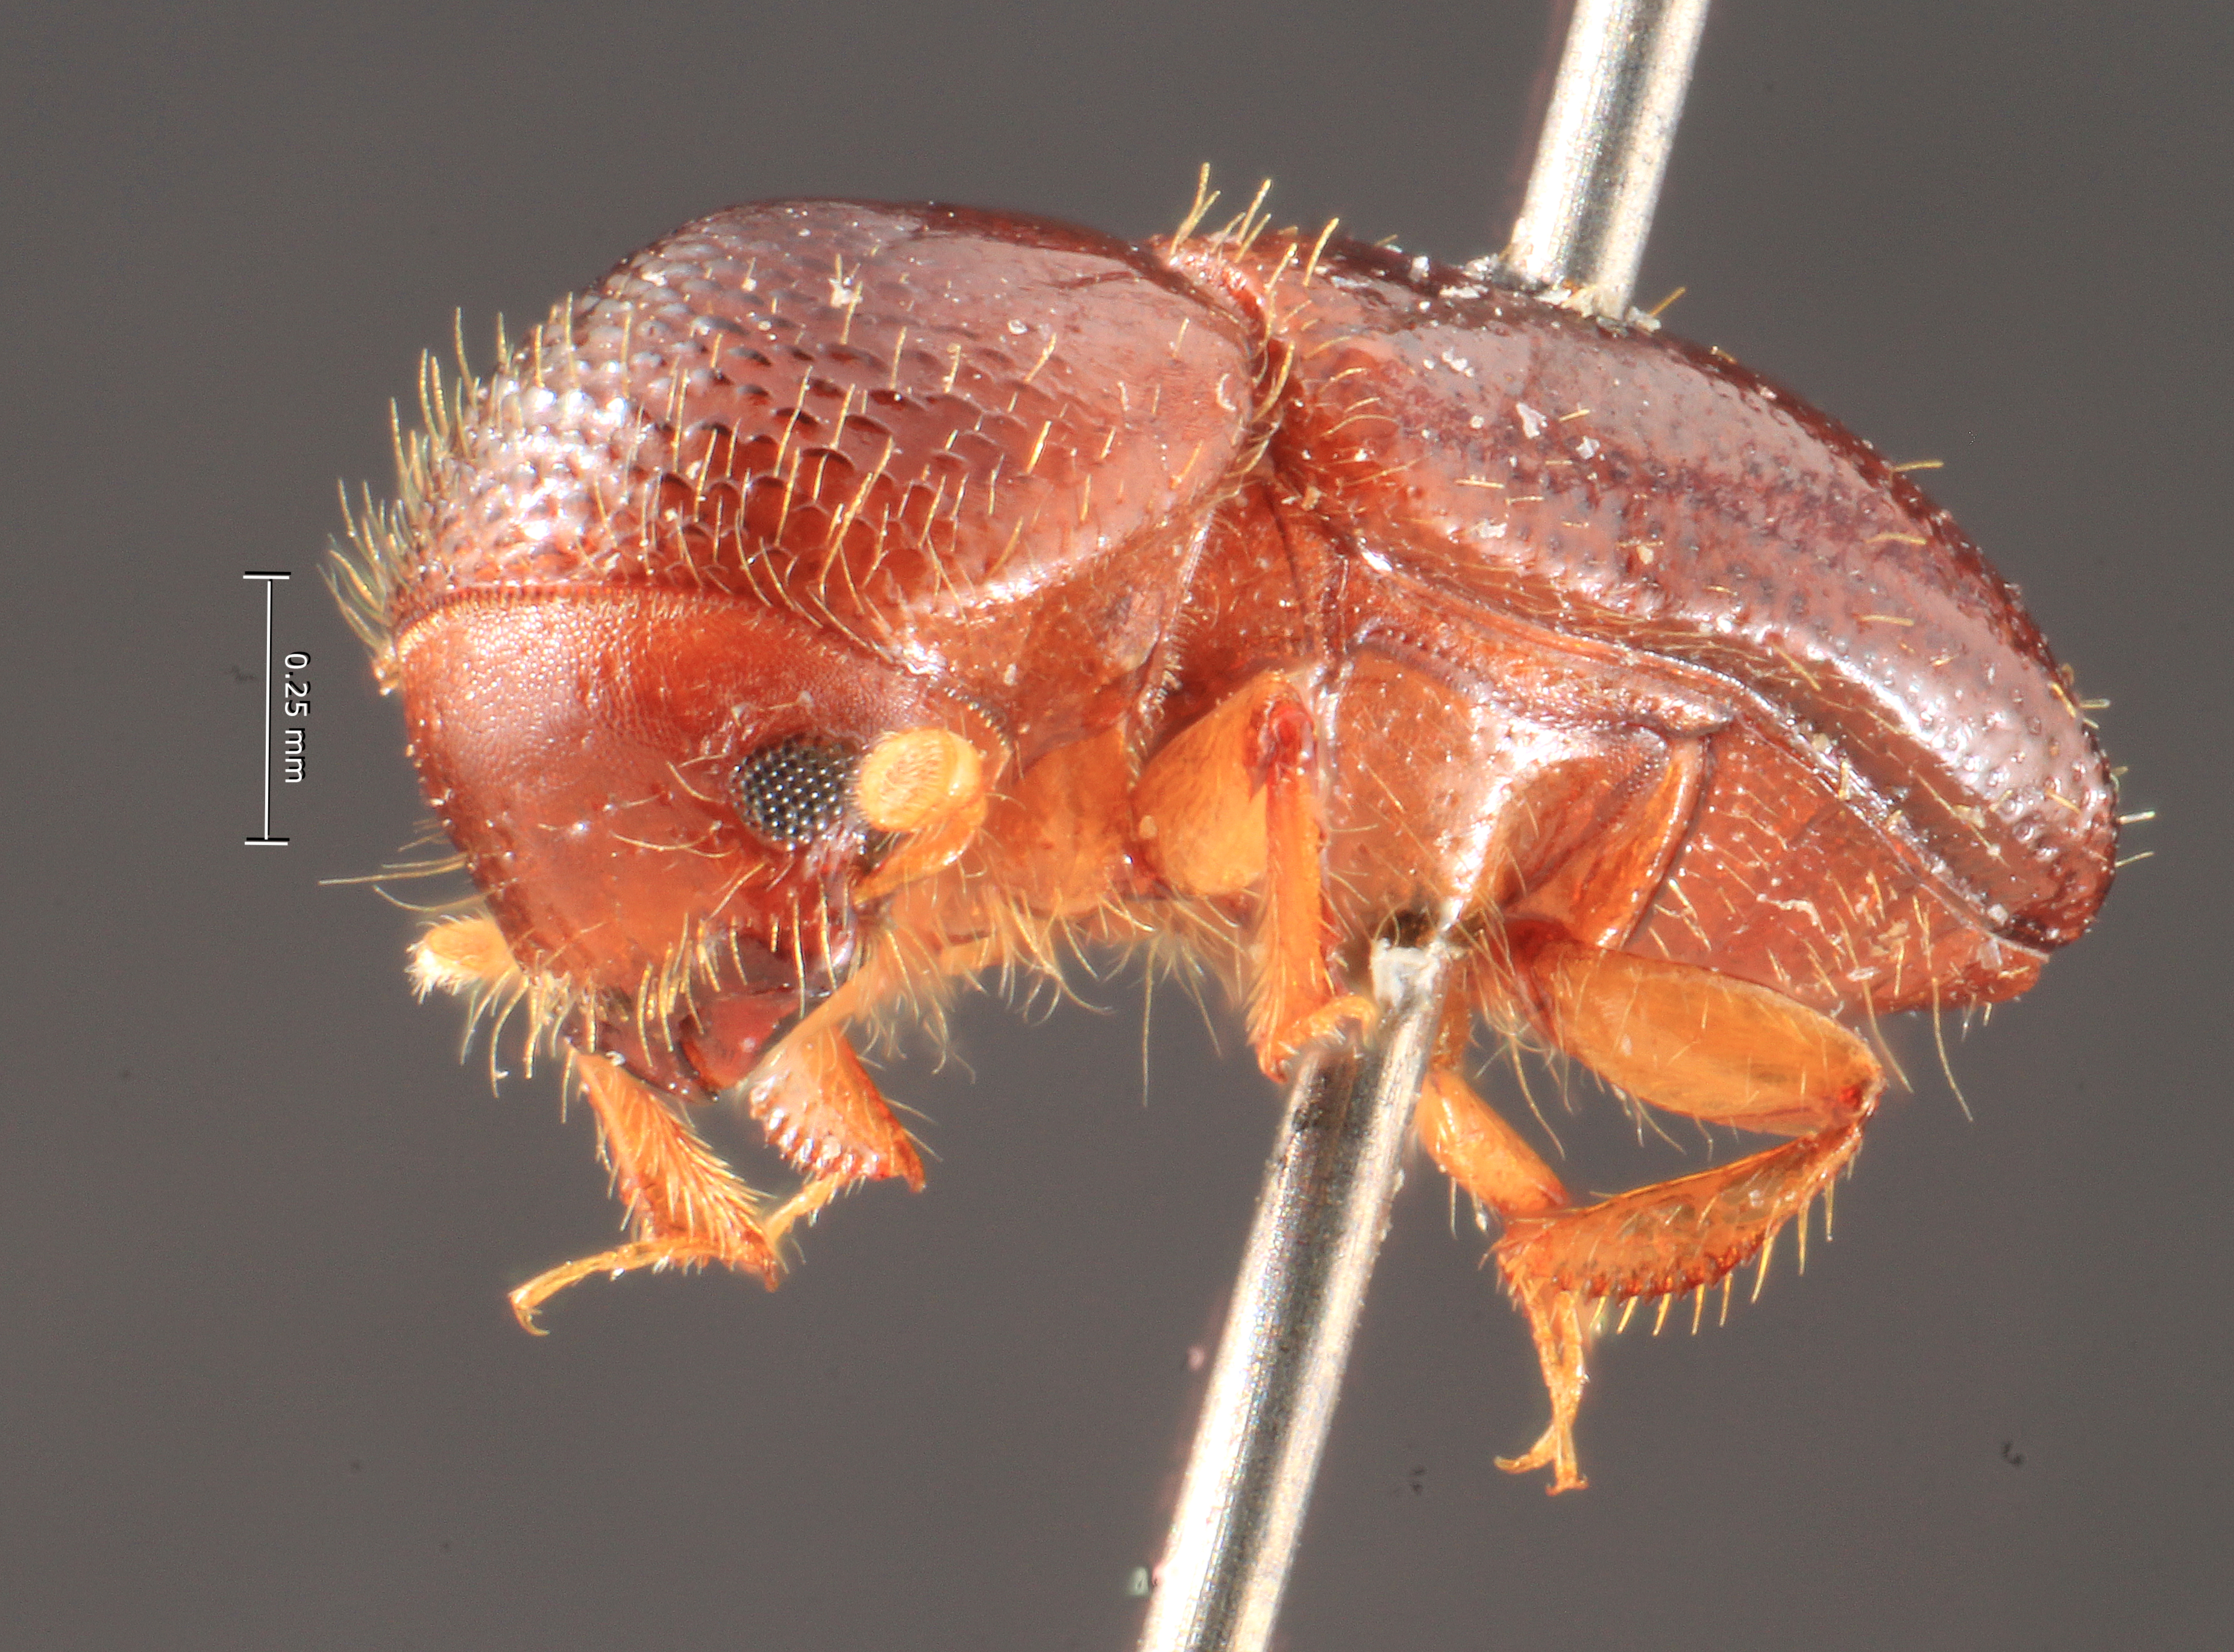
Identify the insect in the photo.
Xyleborus rothkirchi
